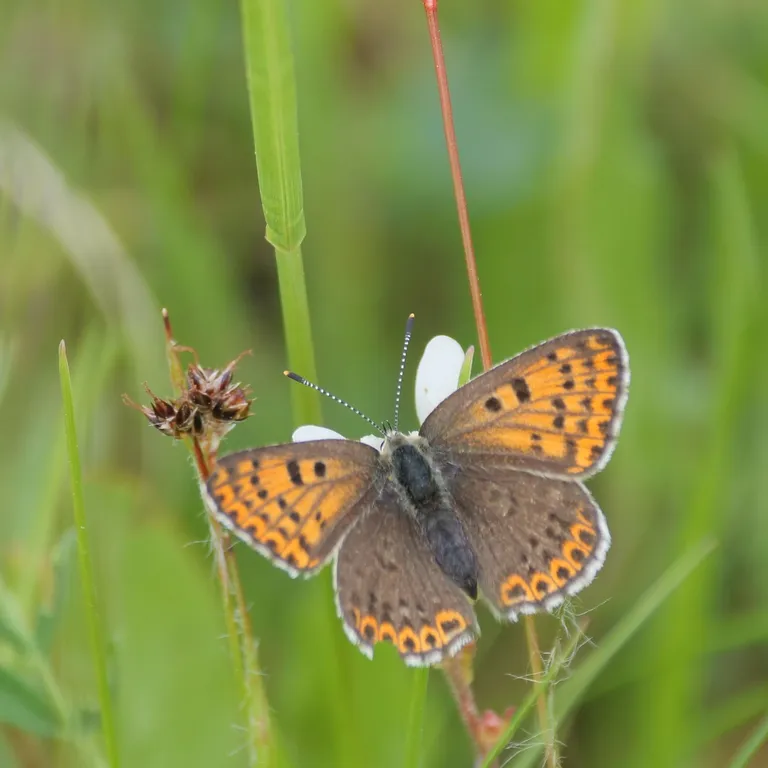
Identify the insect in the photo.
Lycaena tityrus (also Loweia tityrus)
